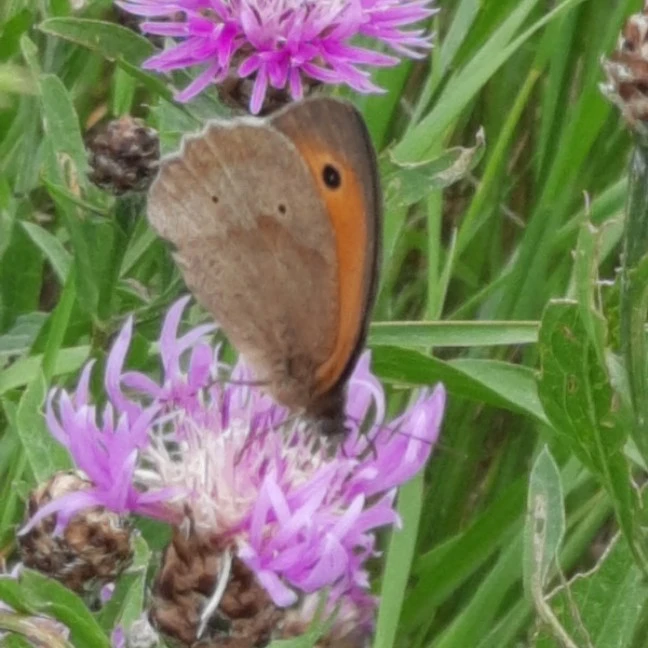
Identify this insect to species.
Maniola jurtina
